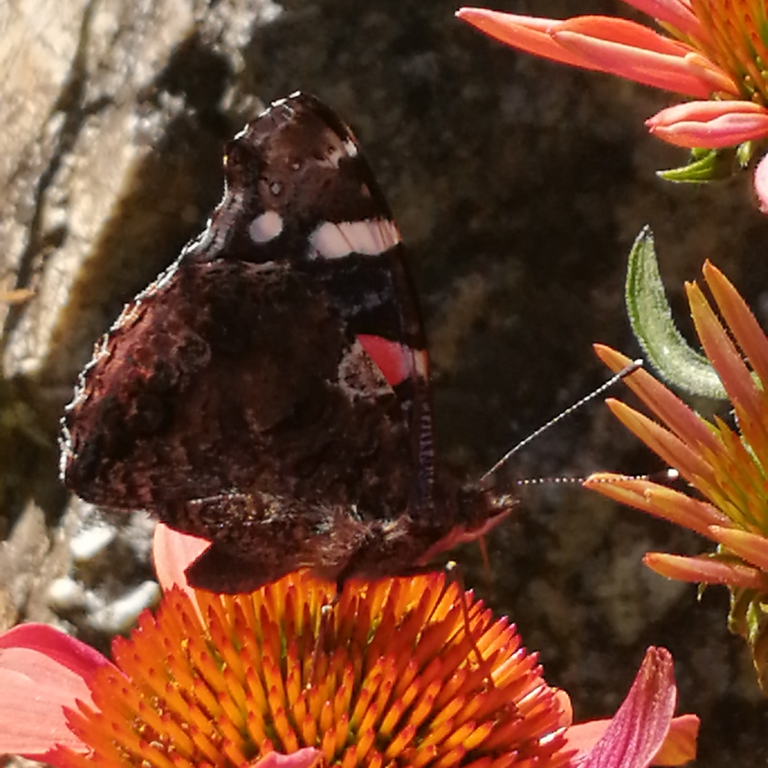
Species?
Vanessa atalanta
